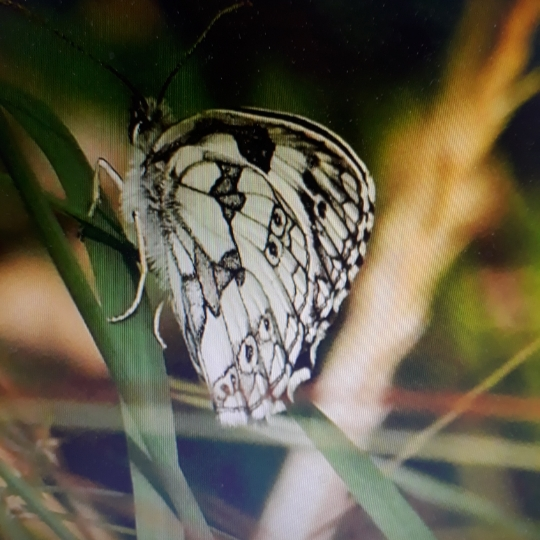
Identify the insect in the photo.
Melanargia galathea
